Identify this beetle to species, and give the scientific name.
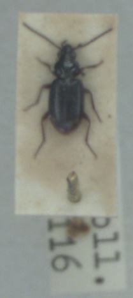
Bembidion lunulatum
